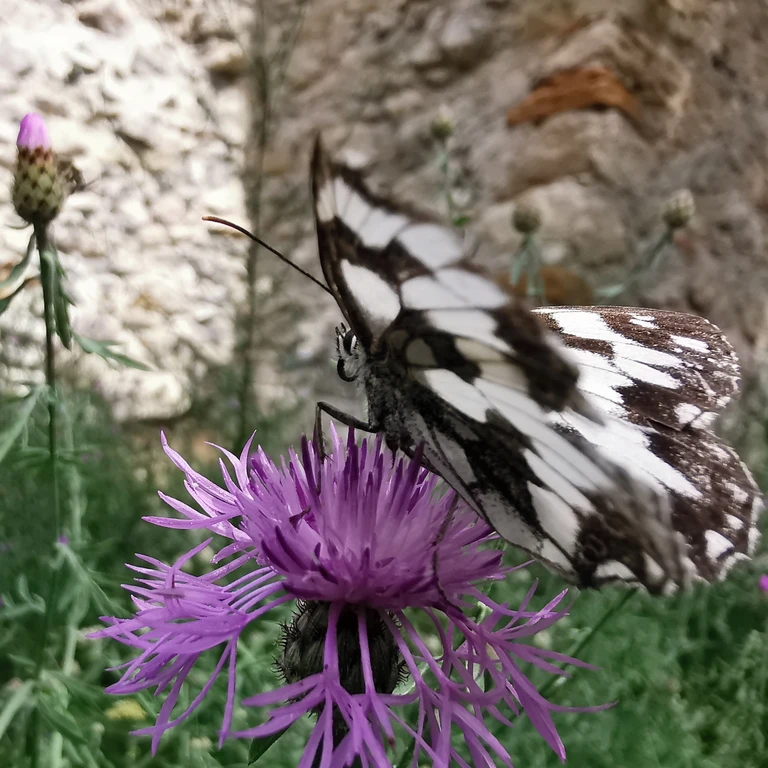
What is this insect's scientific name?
Melanargia galathea
